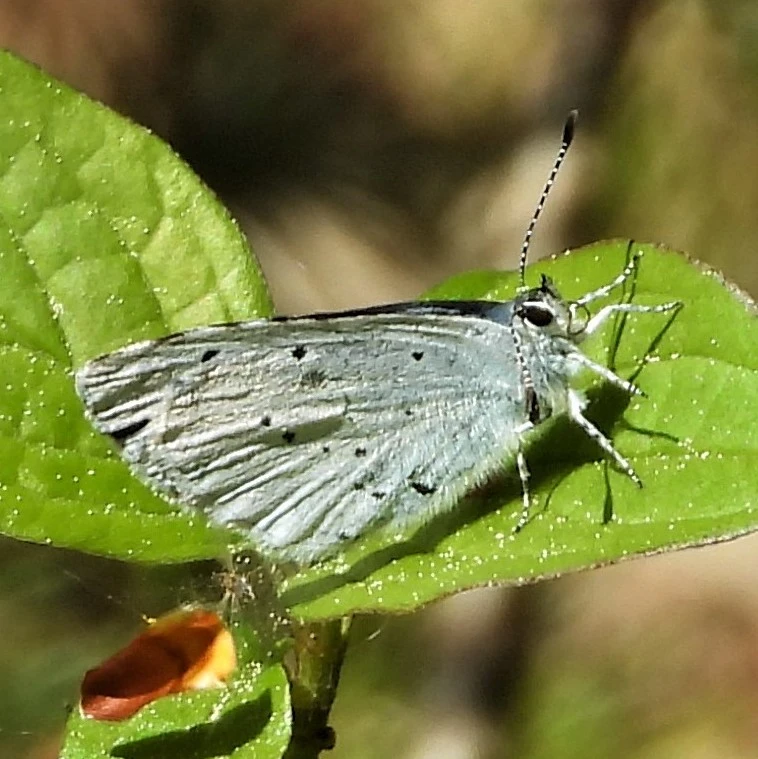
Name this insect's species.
Celastrina argiolus
